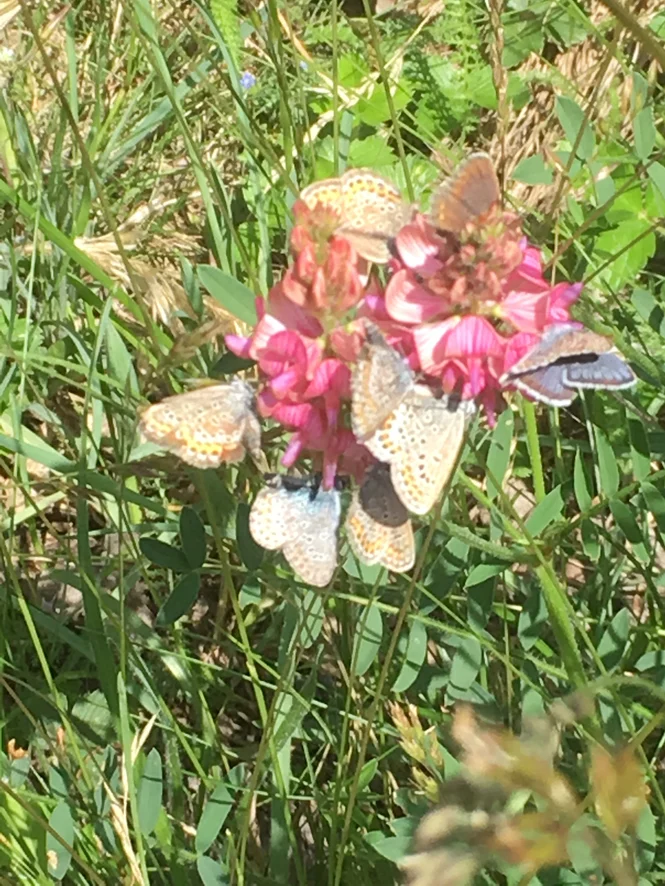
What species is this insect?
Plebejus argus
